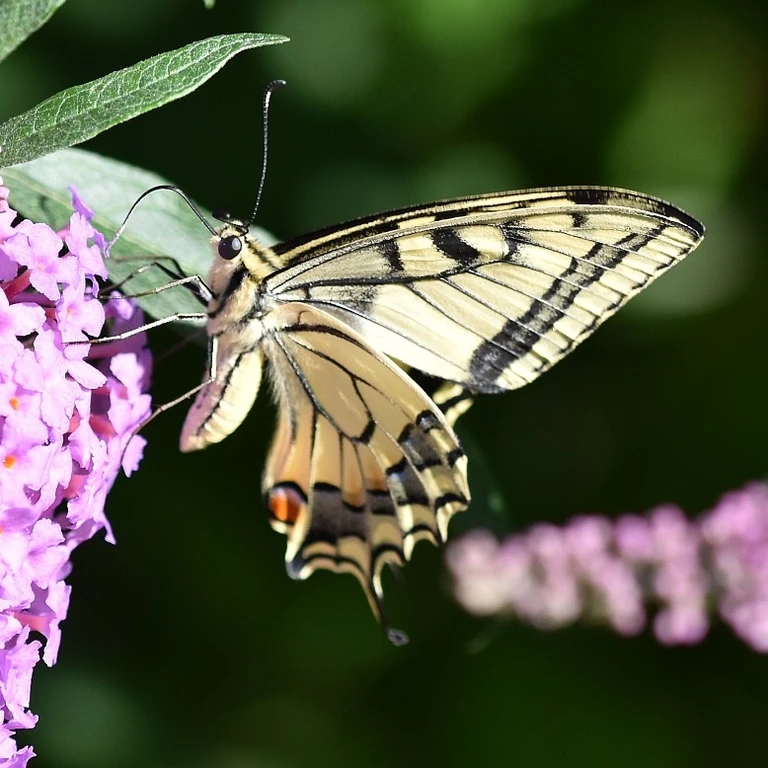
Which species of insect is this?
Papilio machaon
